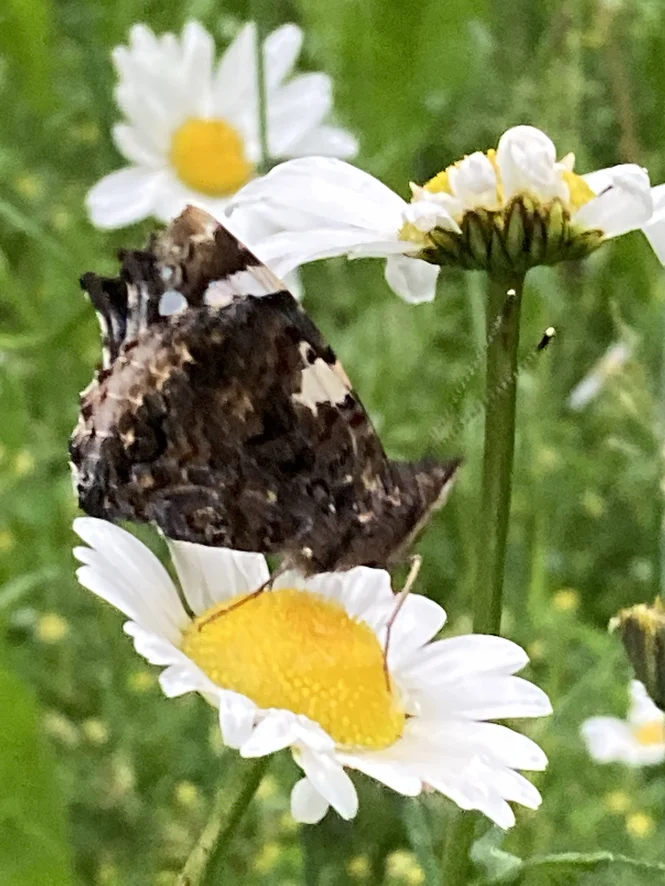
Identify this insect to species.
Vanessa atalanta
